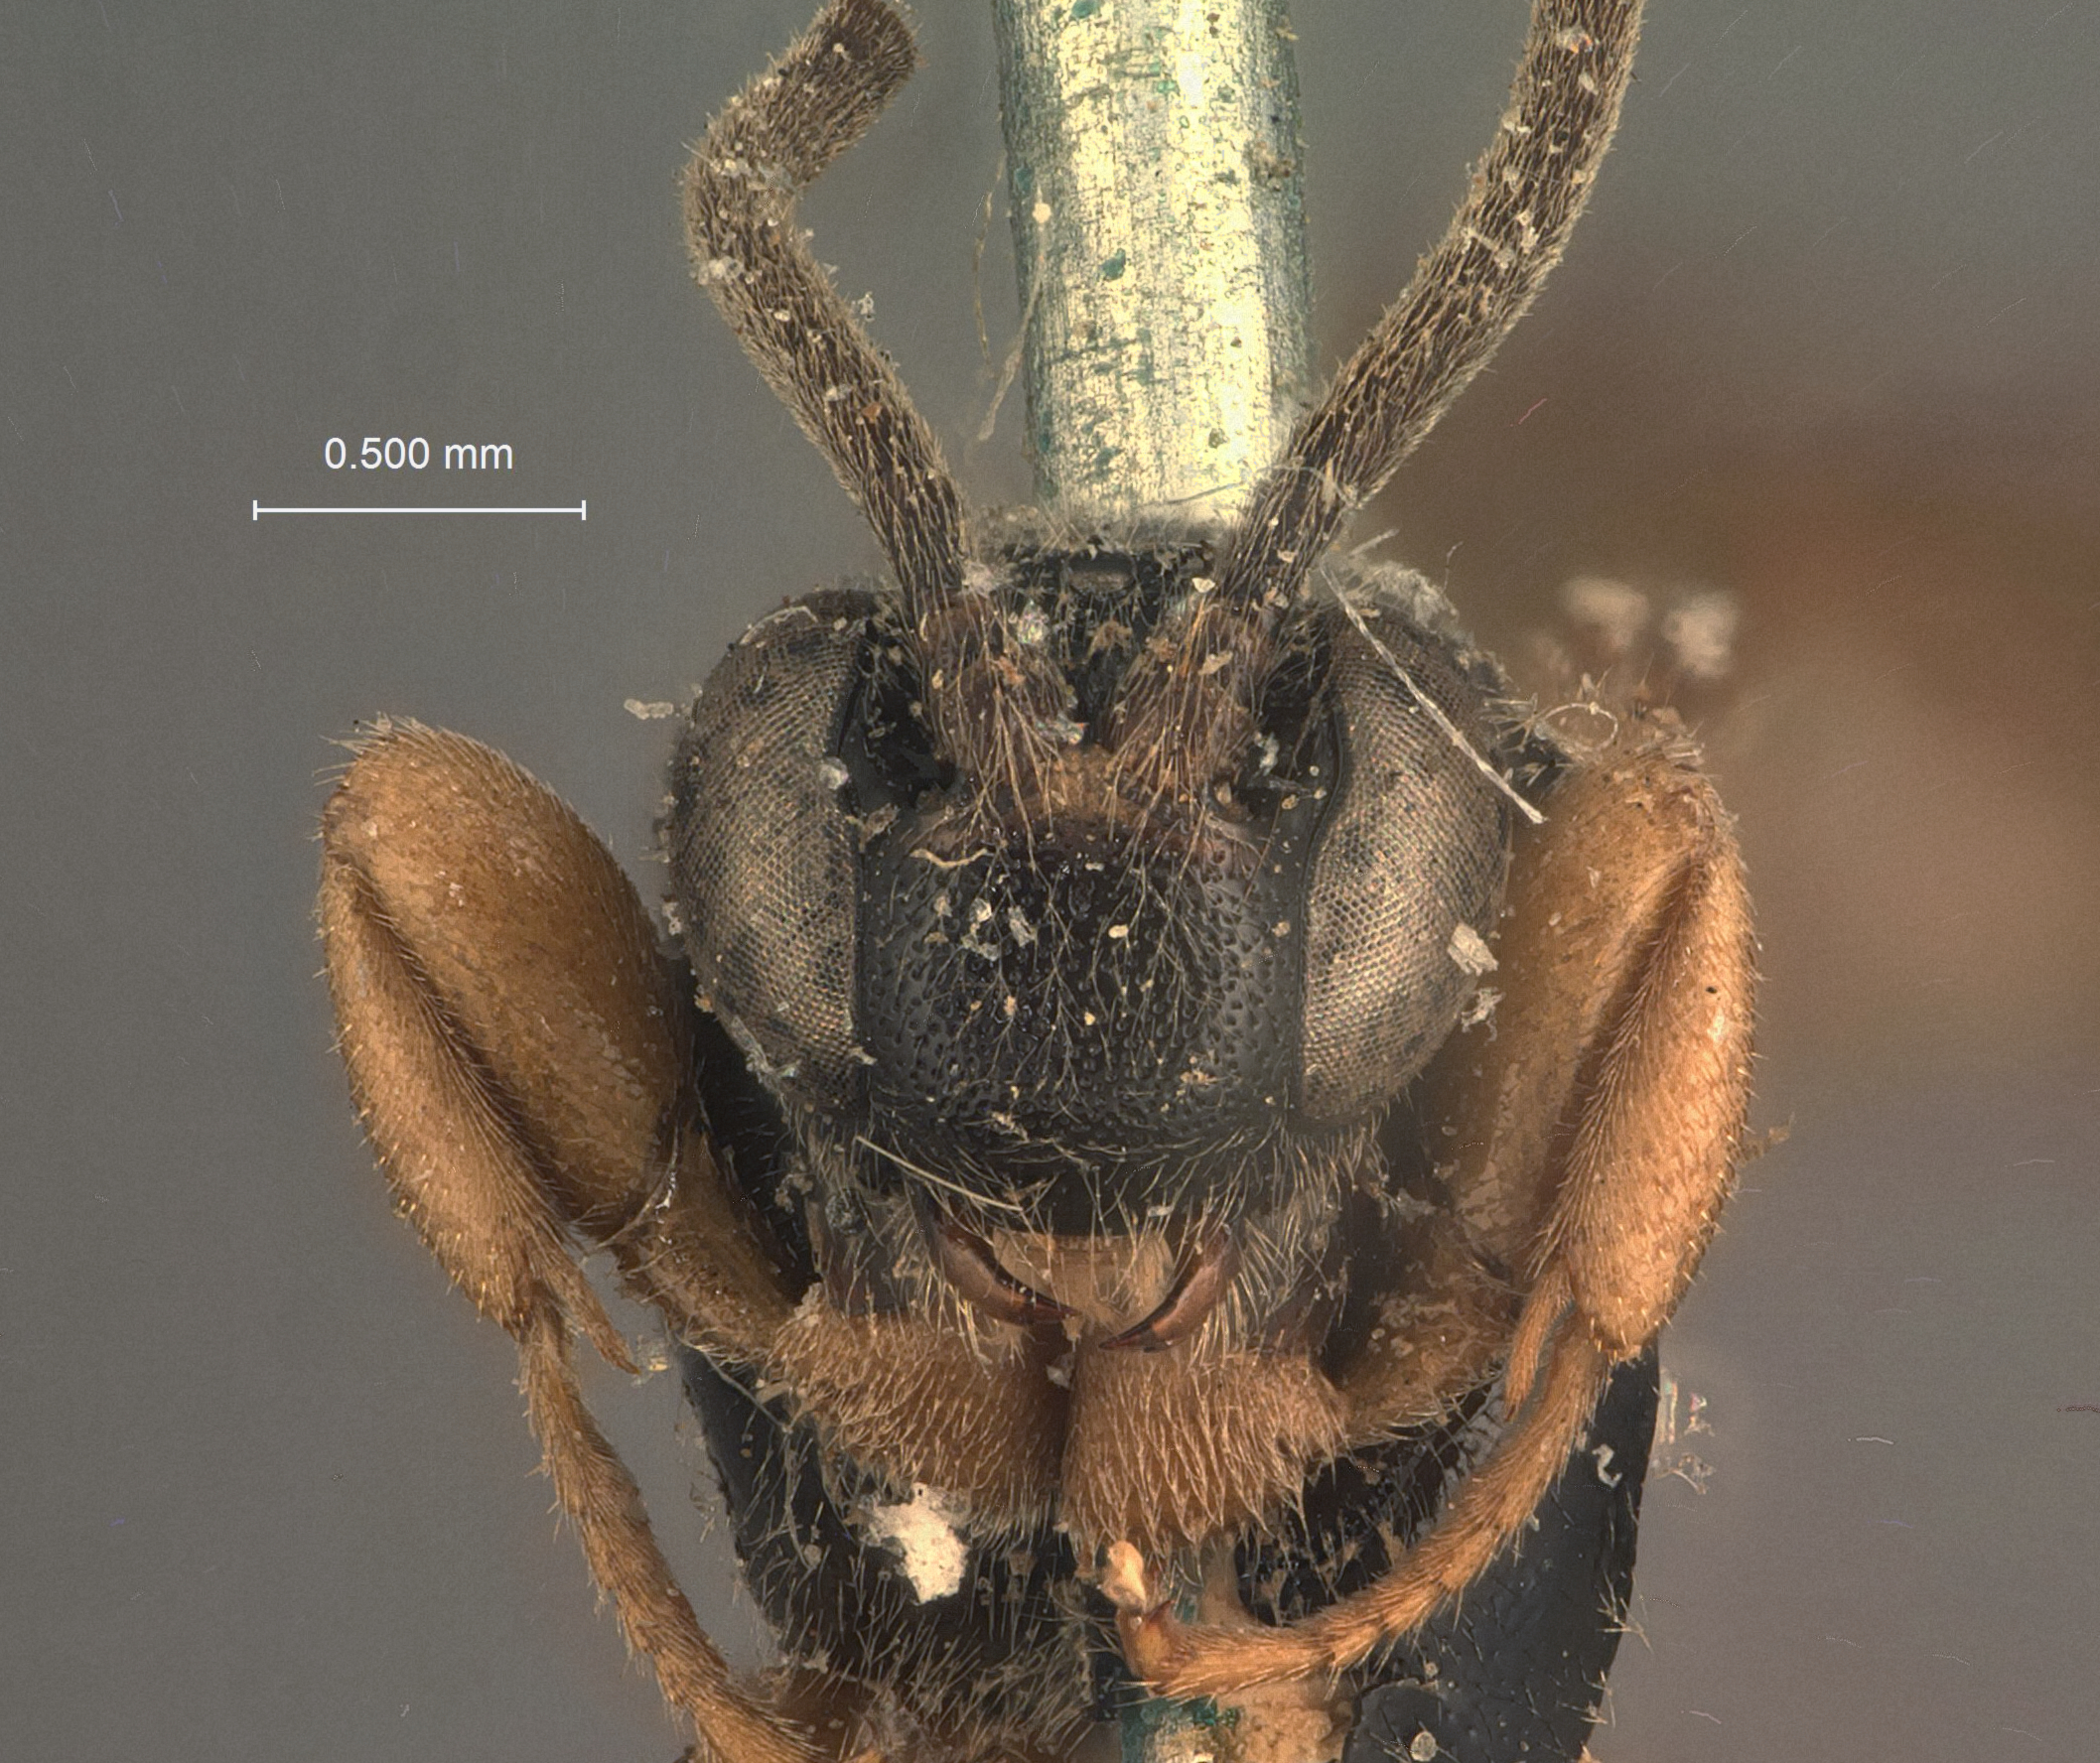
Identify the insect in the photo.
Exochus rufigaster
